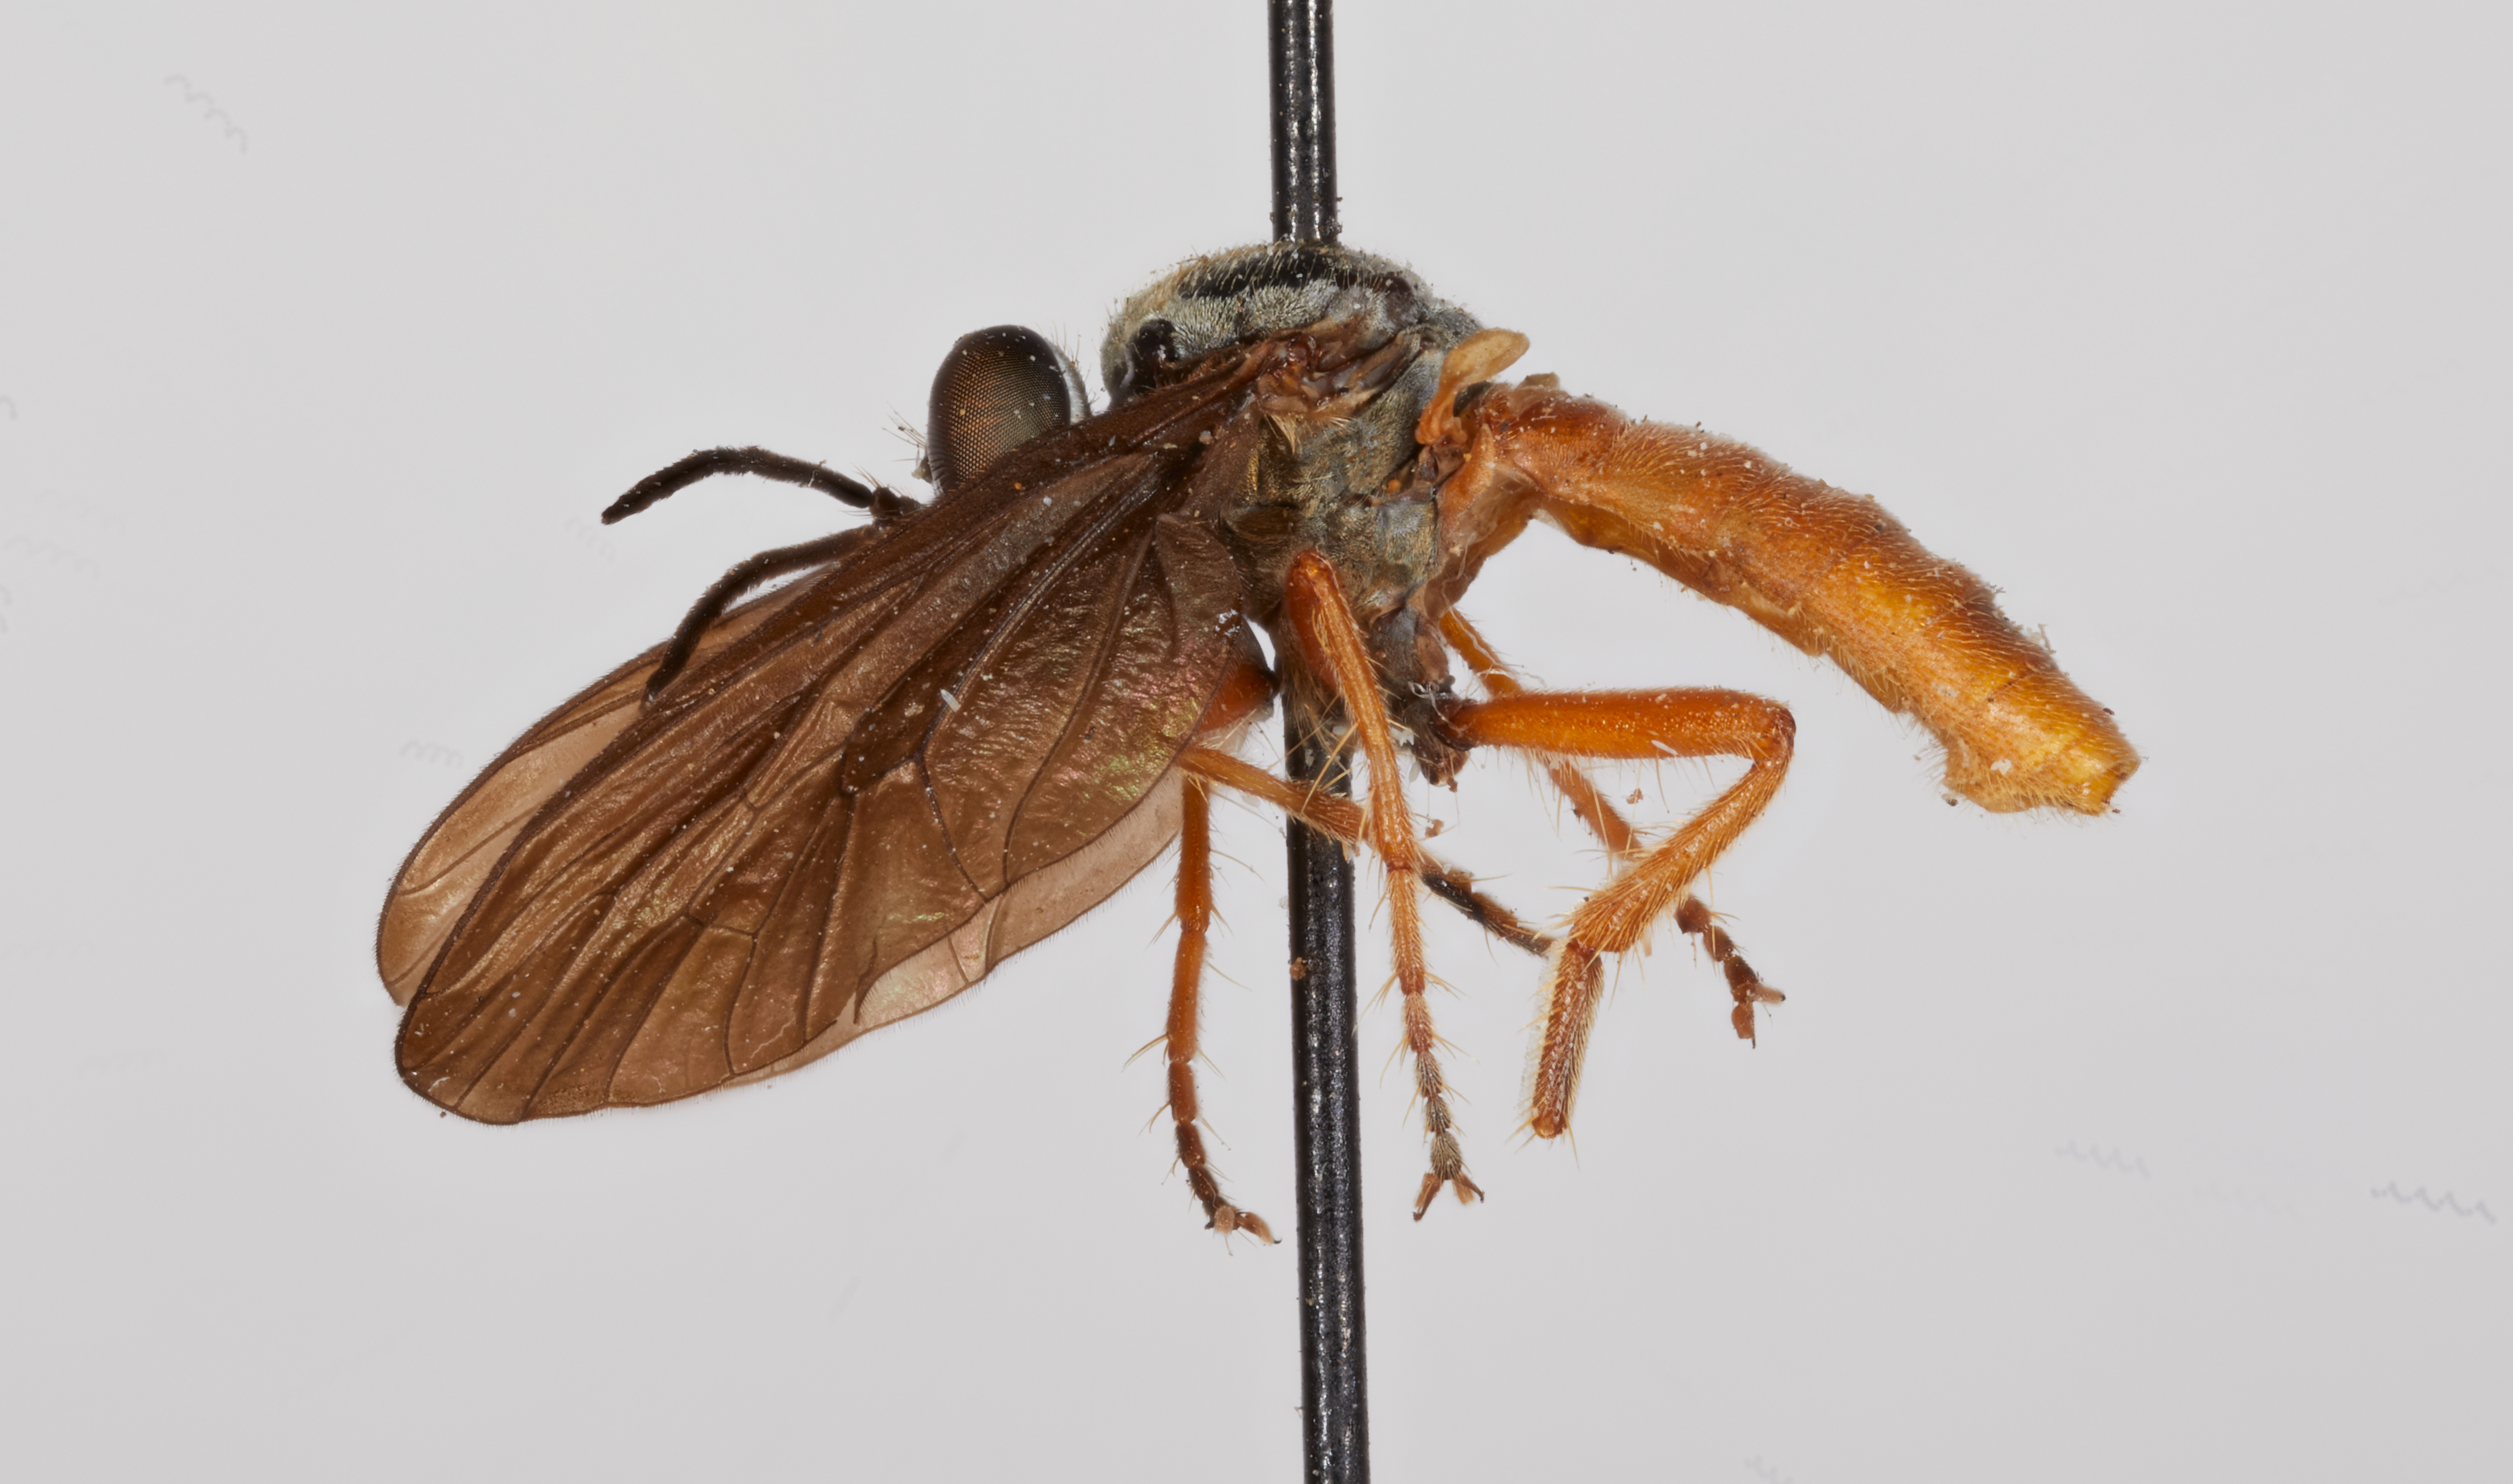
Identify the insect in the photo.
Rhipidocephala mirabilis
